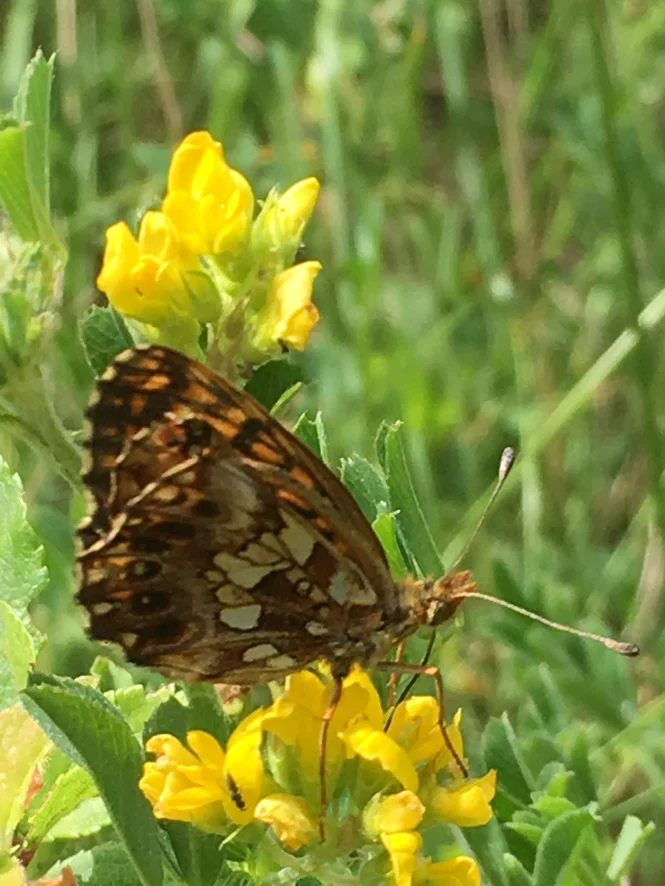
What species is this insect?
Boloria dia
